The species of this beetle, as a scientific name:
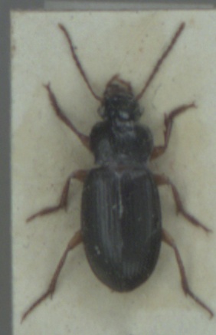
Ophonus rufibarbis
